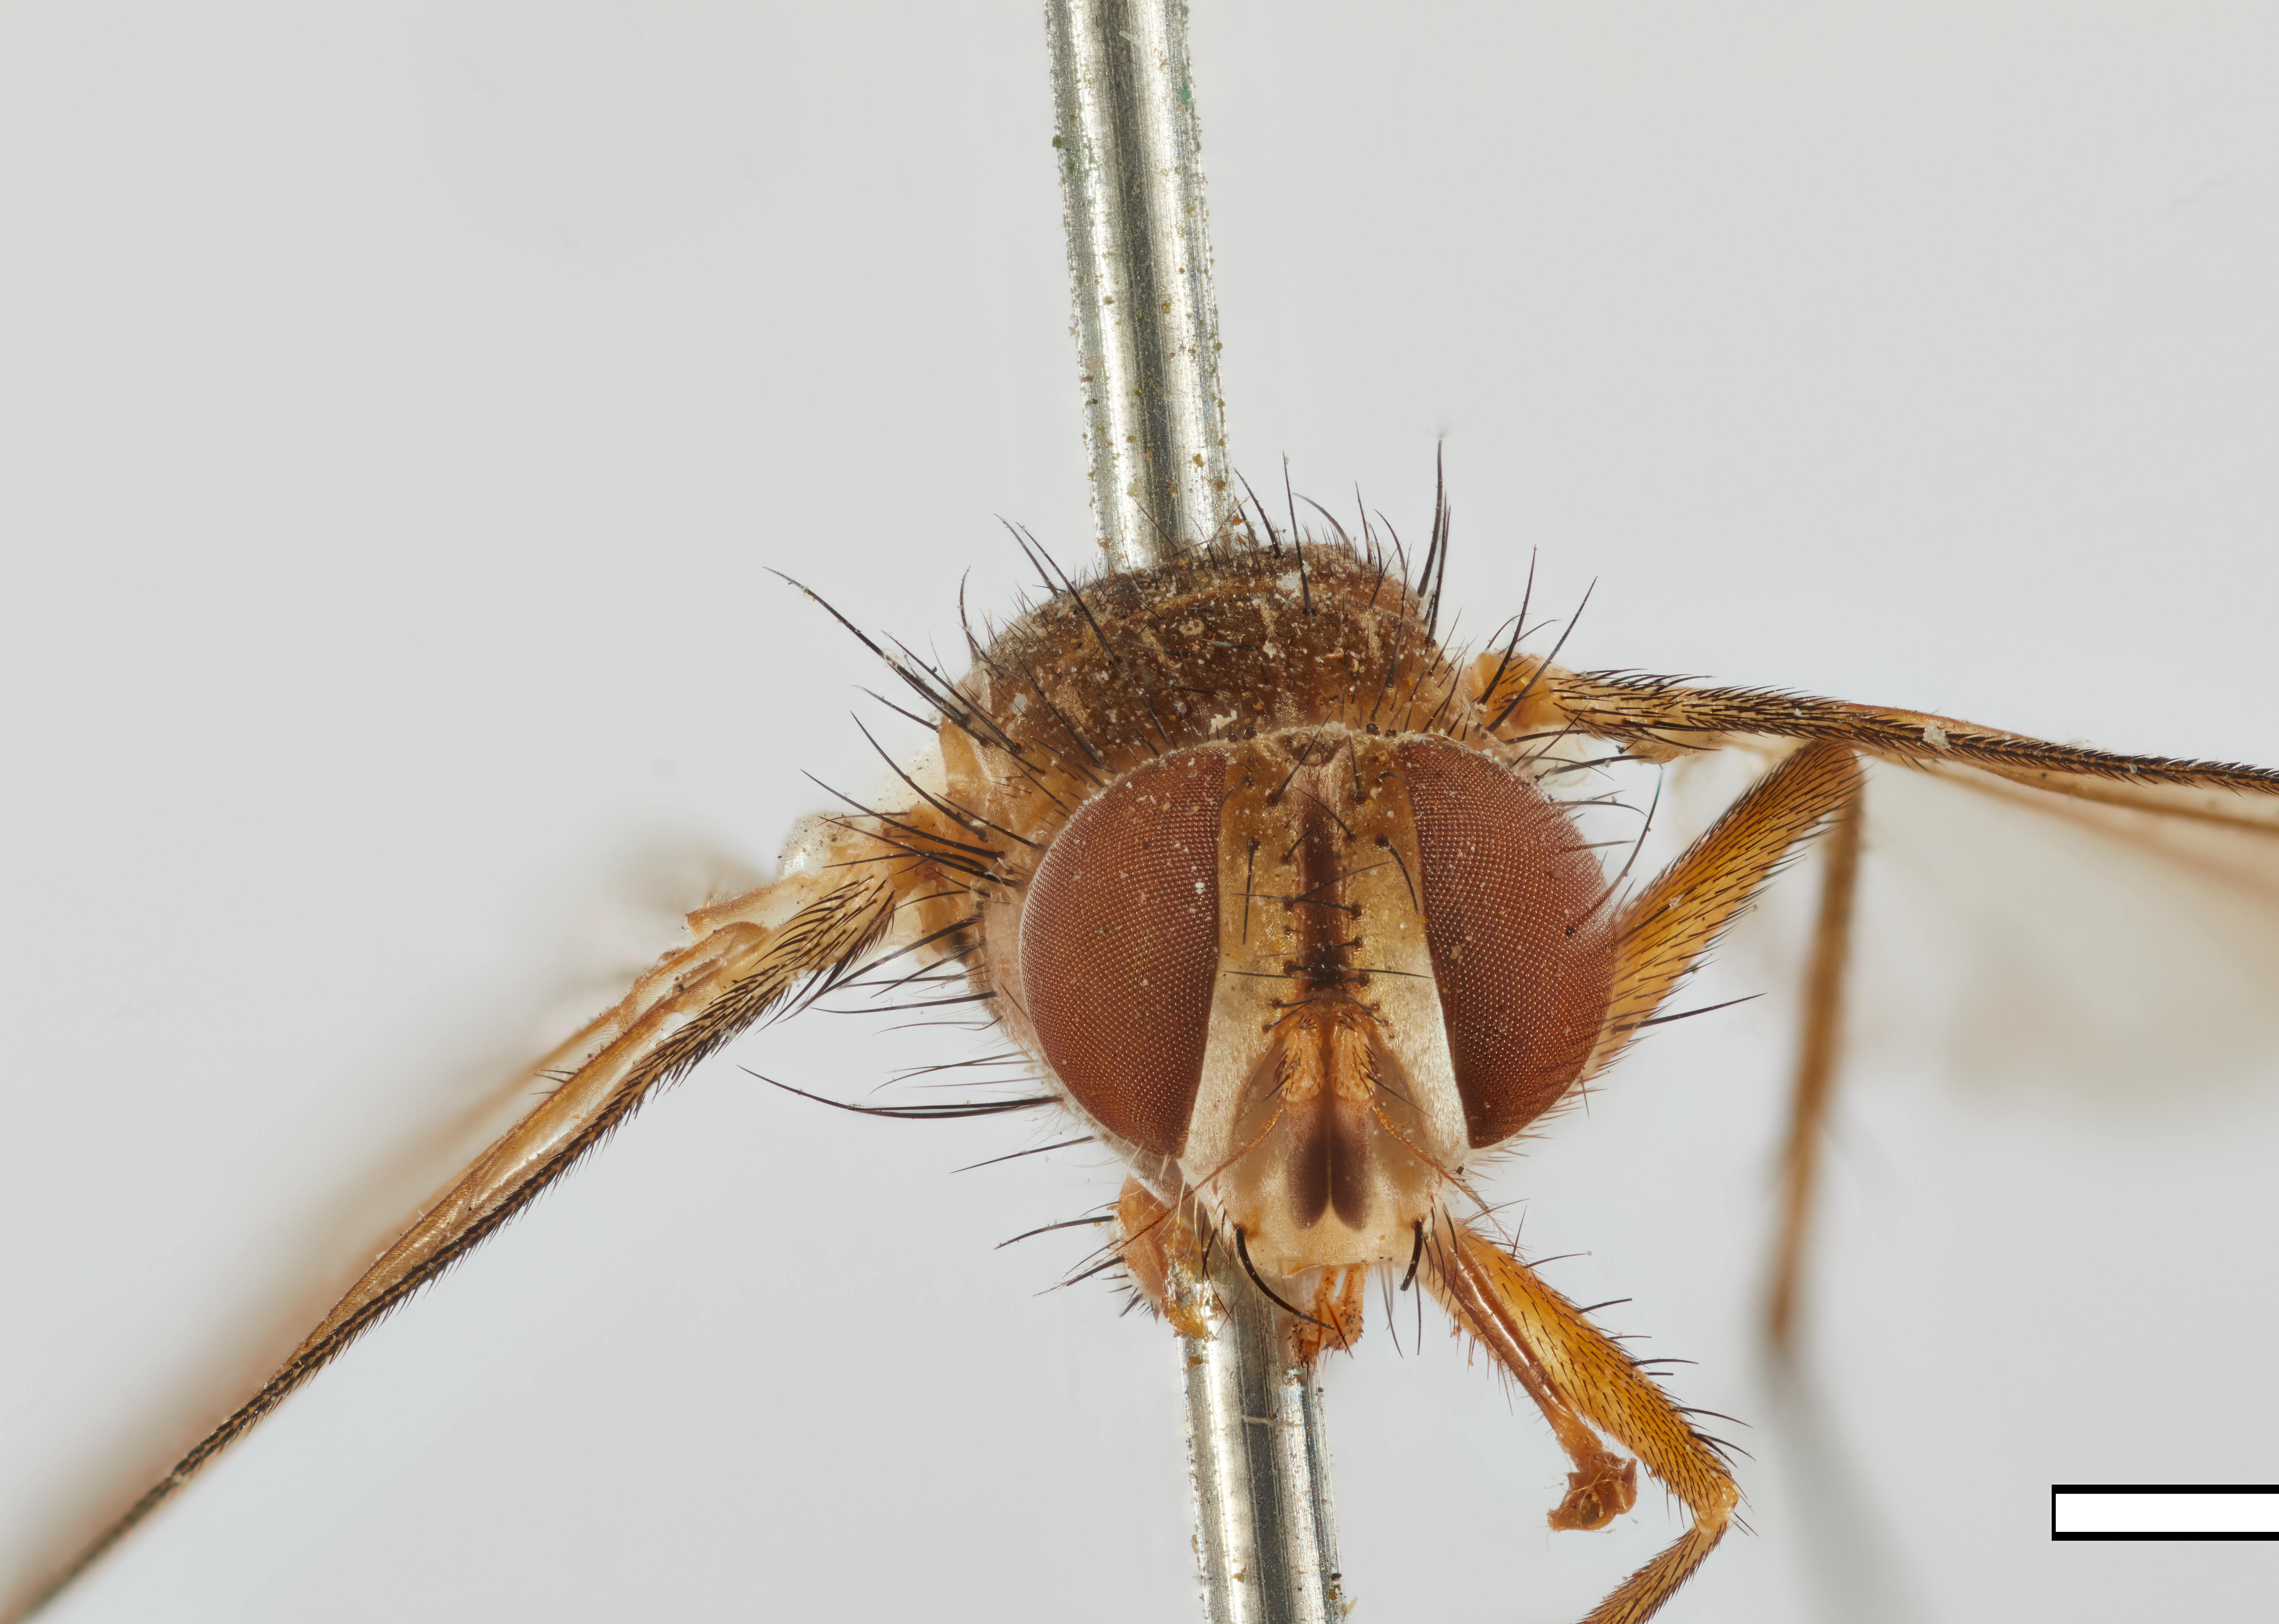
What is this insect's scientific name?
Leskiopalpus calidus
